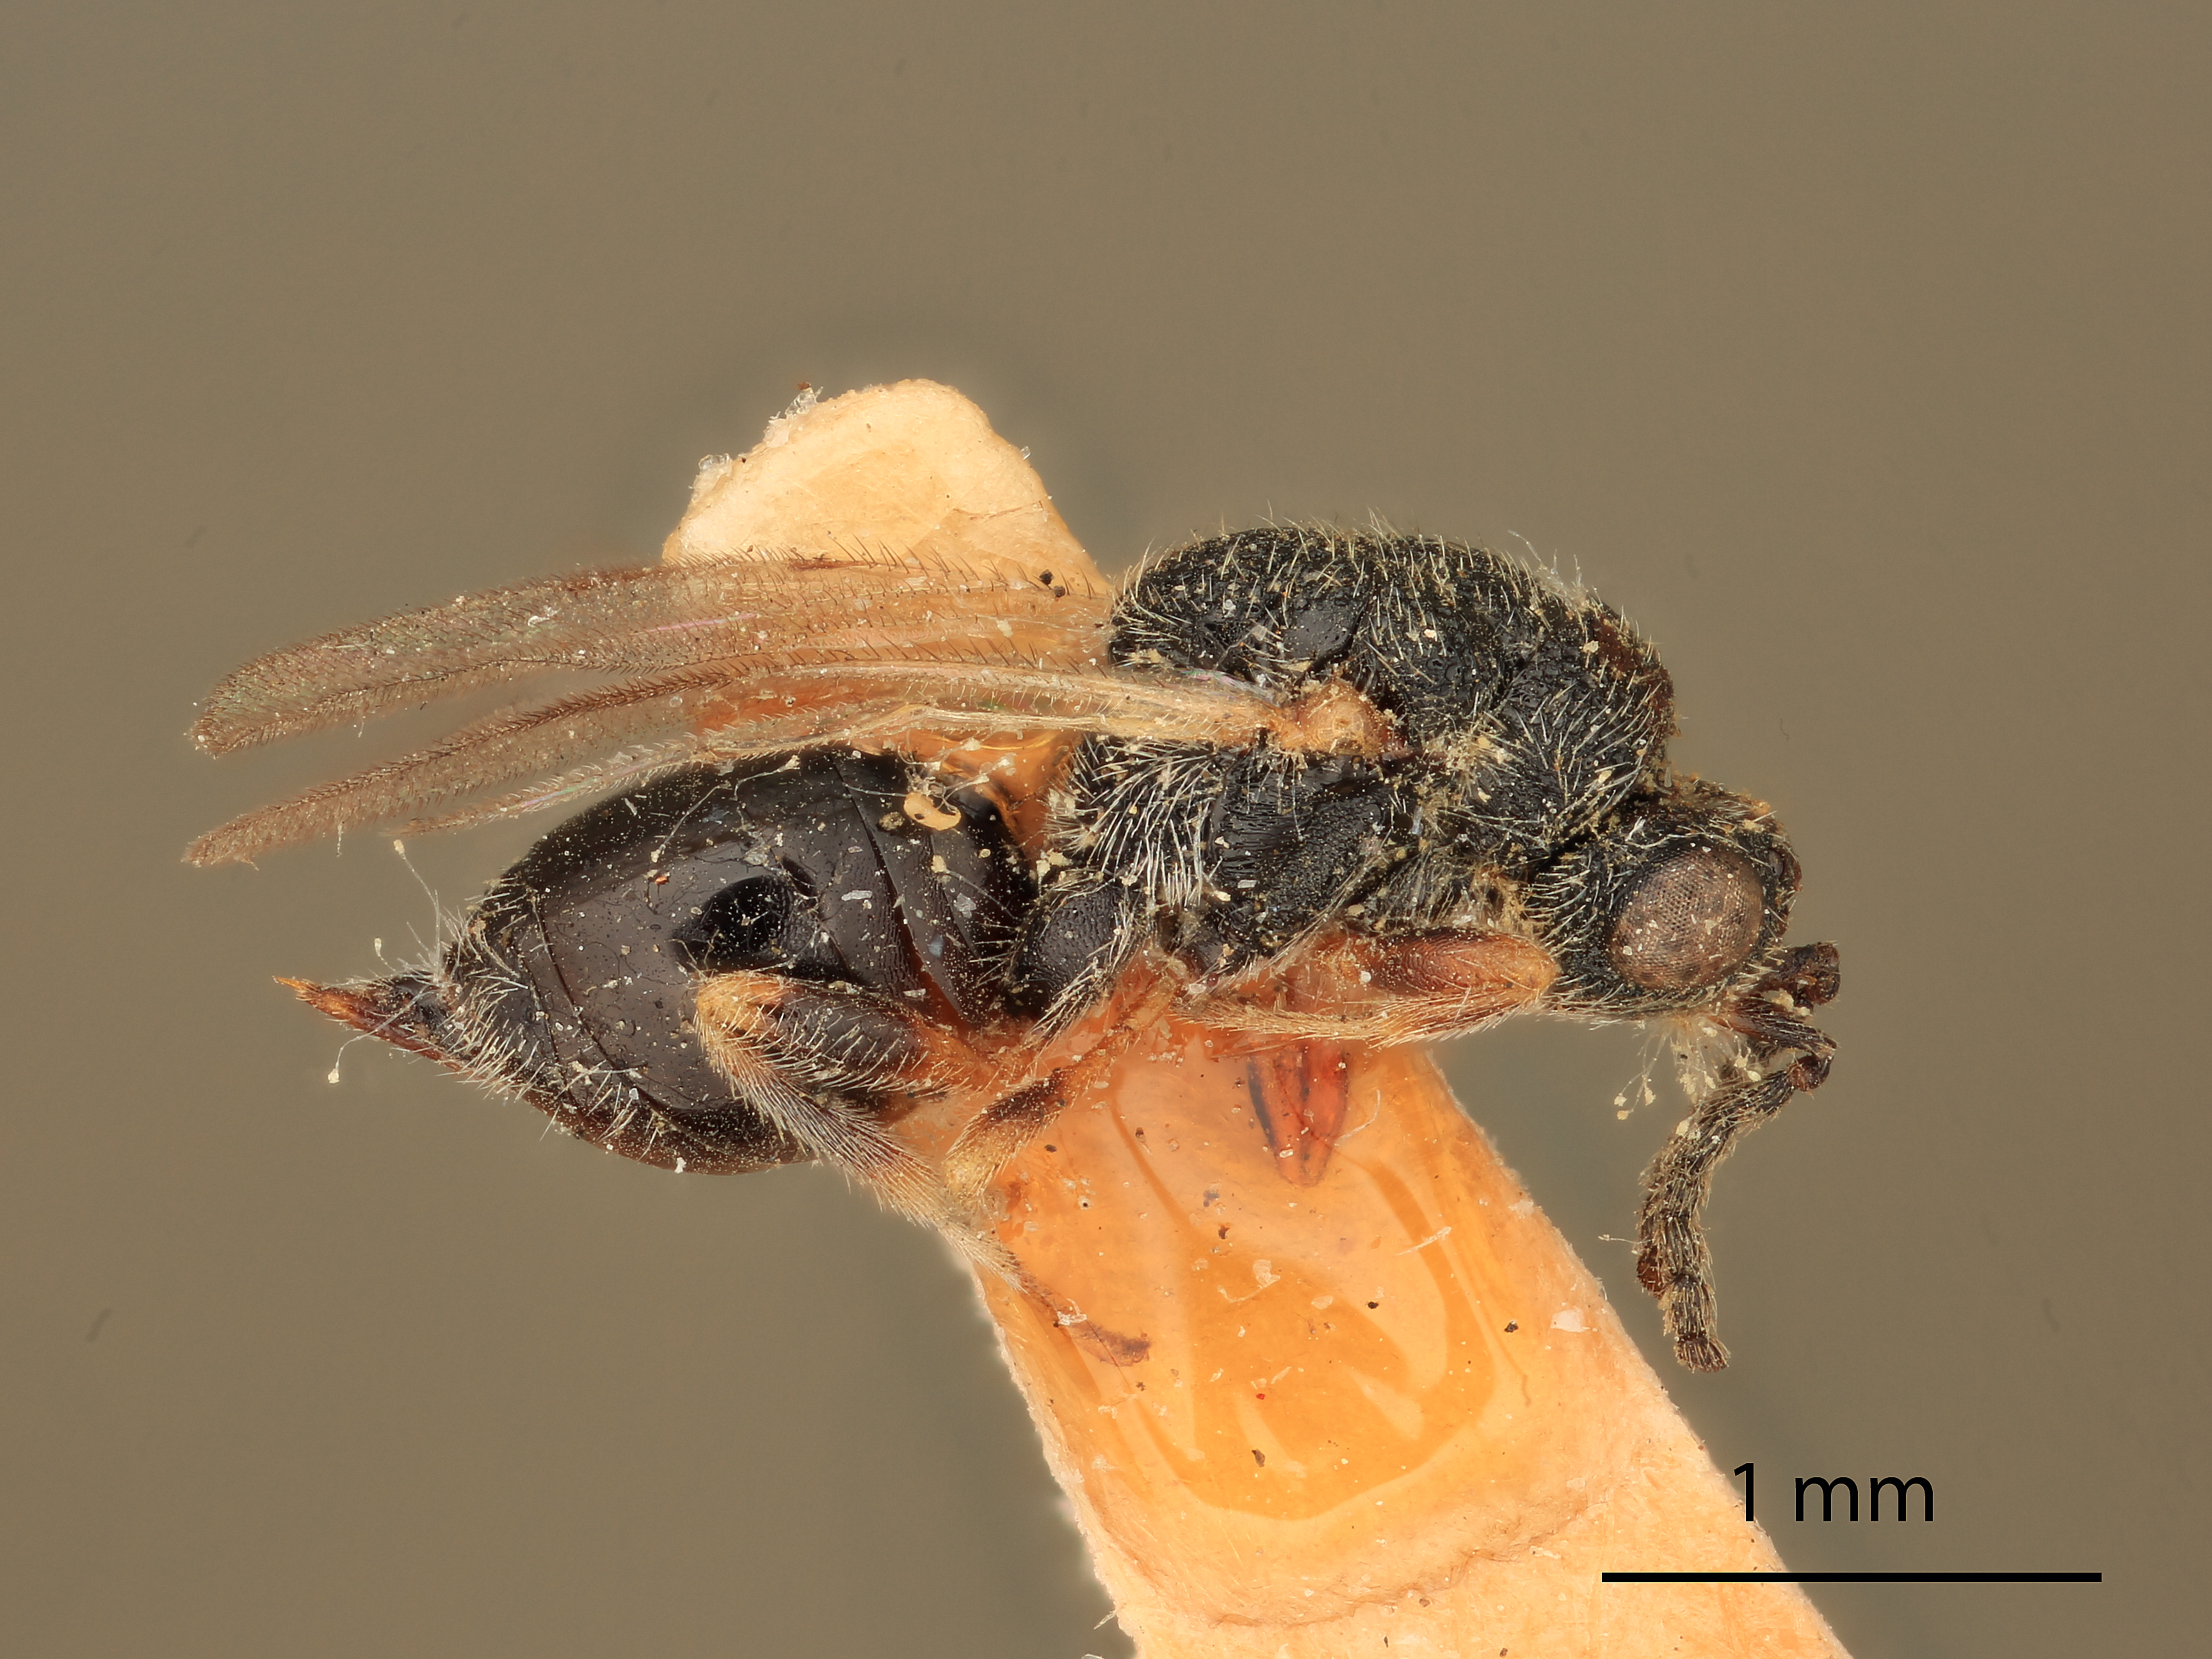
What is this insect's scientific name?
Eurytoma imago
